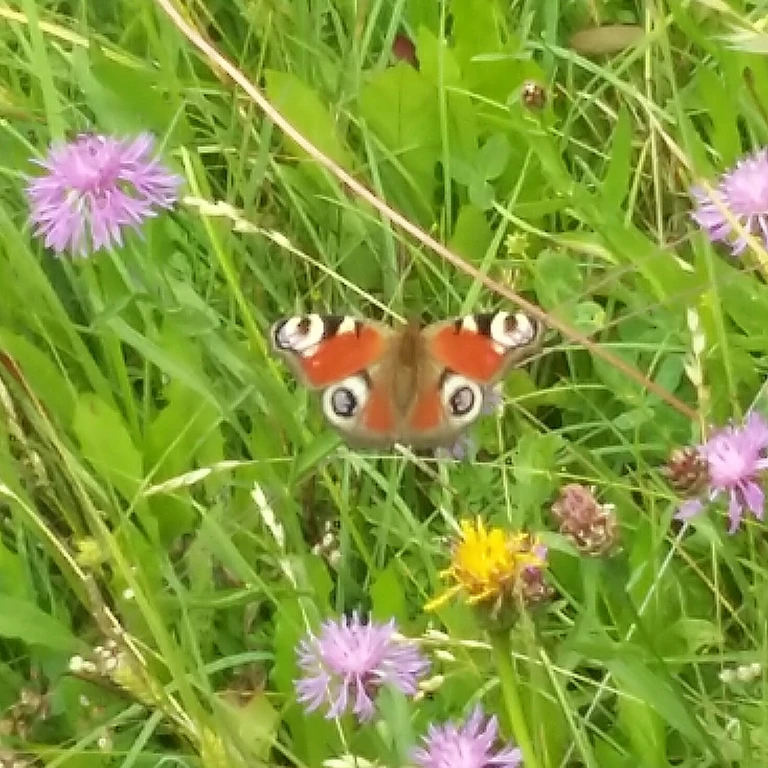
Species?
Aglais io
